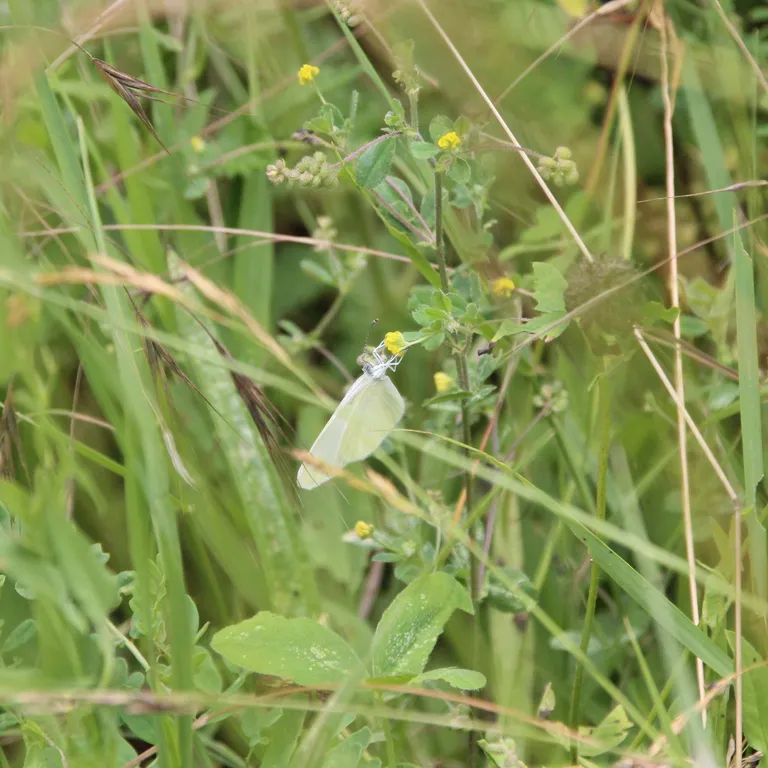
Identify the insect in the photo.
Leptidea sinapis/juvernica
